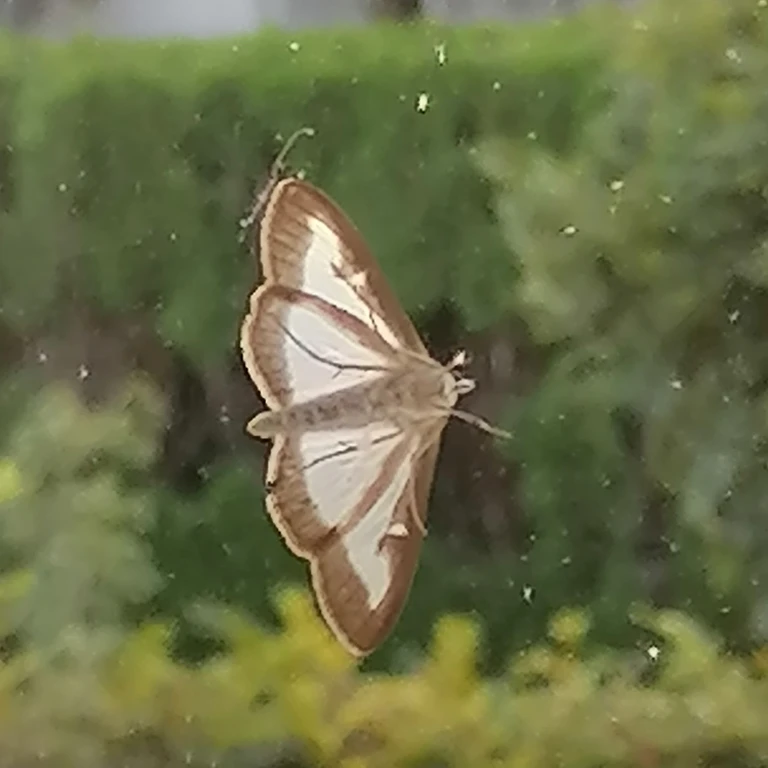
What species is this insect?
Cydalima perspectalis
